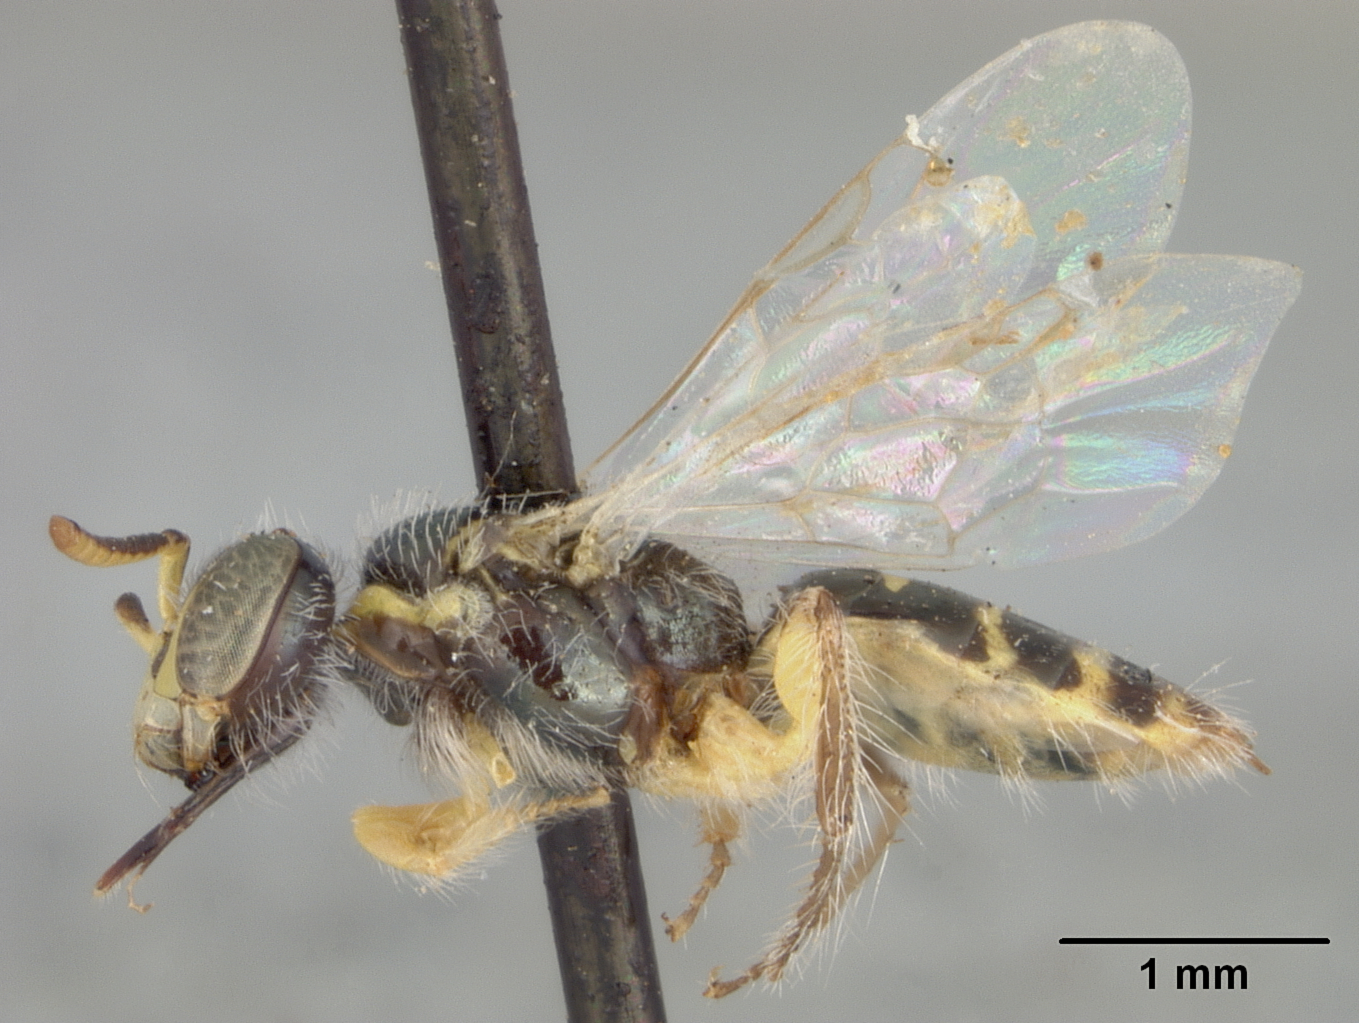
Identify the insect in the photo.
Perdita salicis
